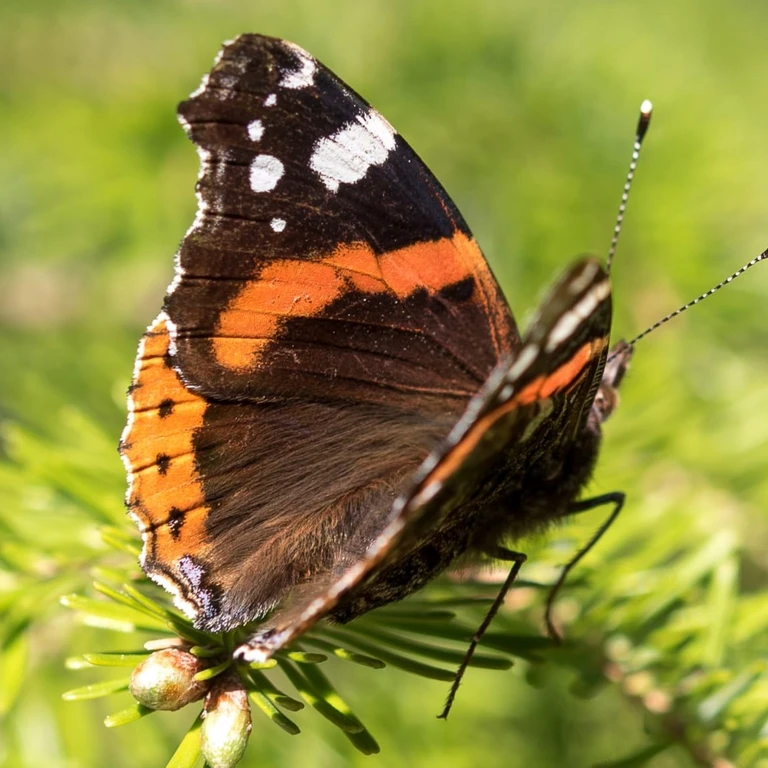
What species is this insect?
Vanessa atalanta
